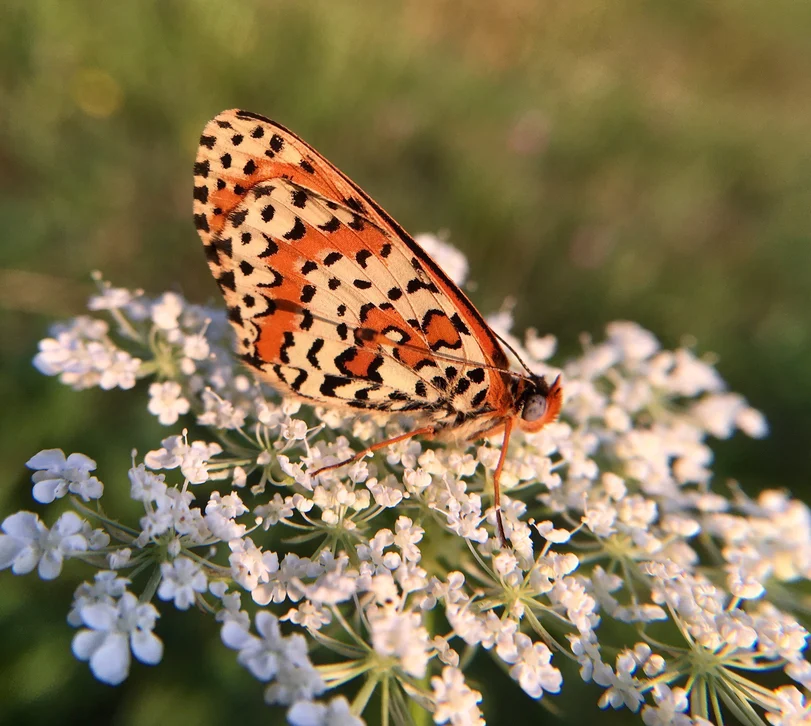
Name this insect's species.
Melitaea didyma
